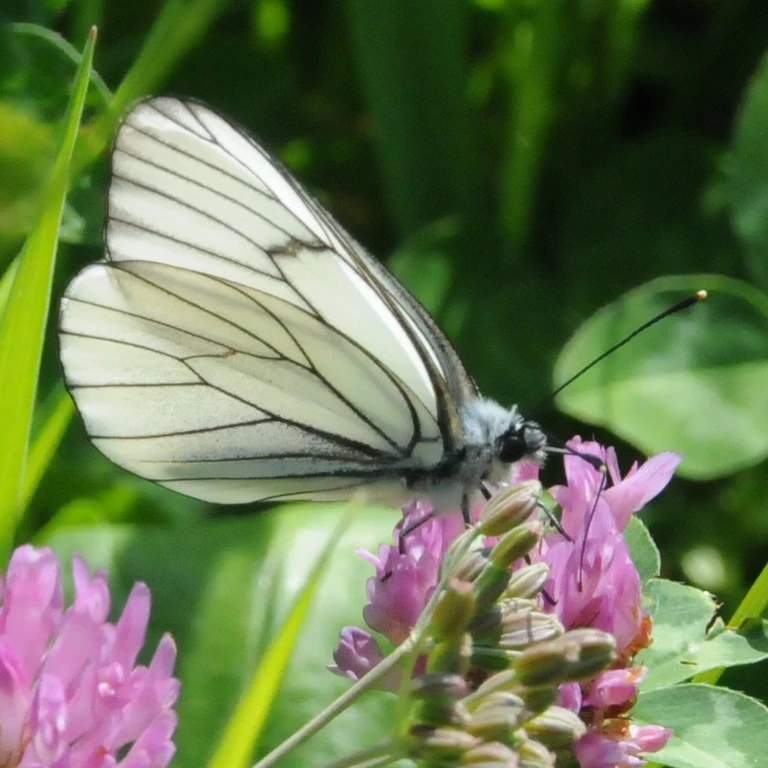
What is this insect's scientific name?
Aporia crataegi
